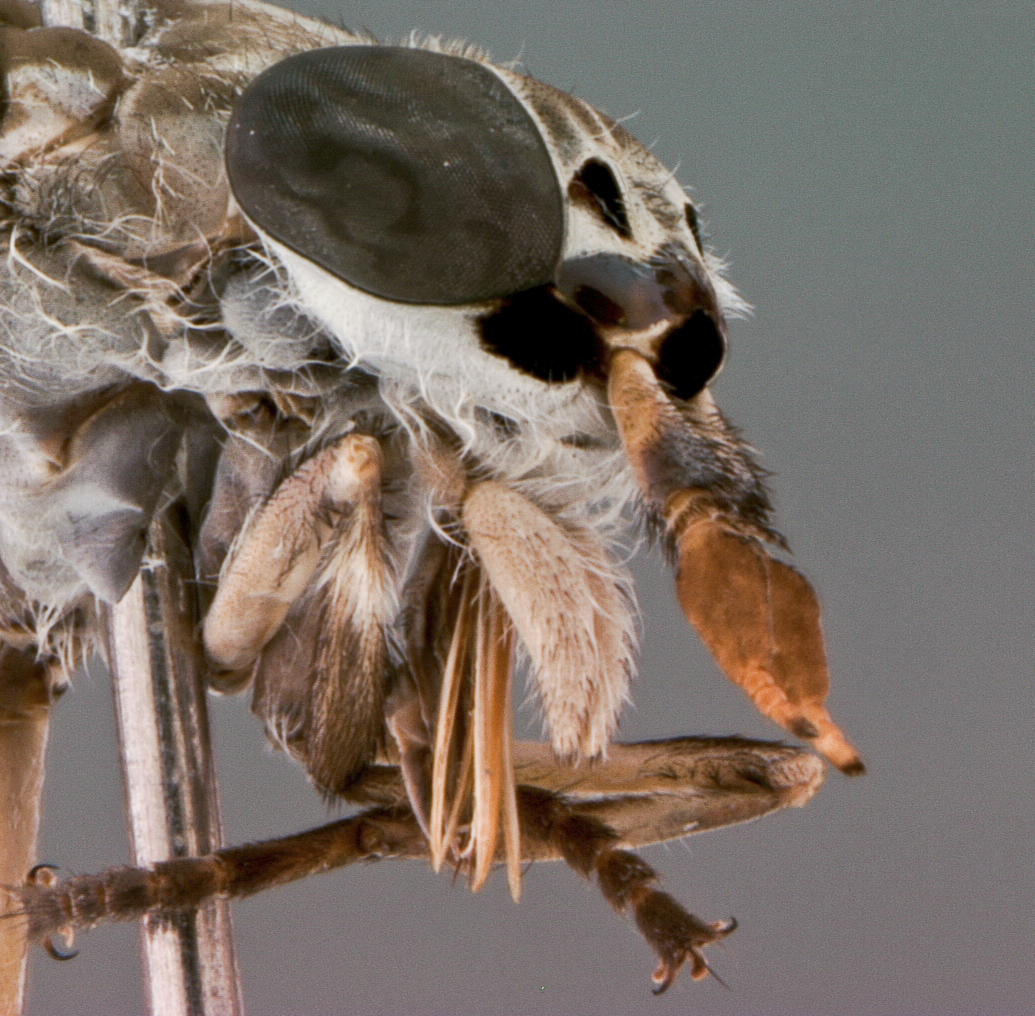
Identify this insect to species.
Haematopota stonei
